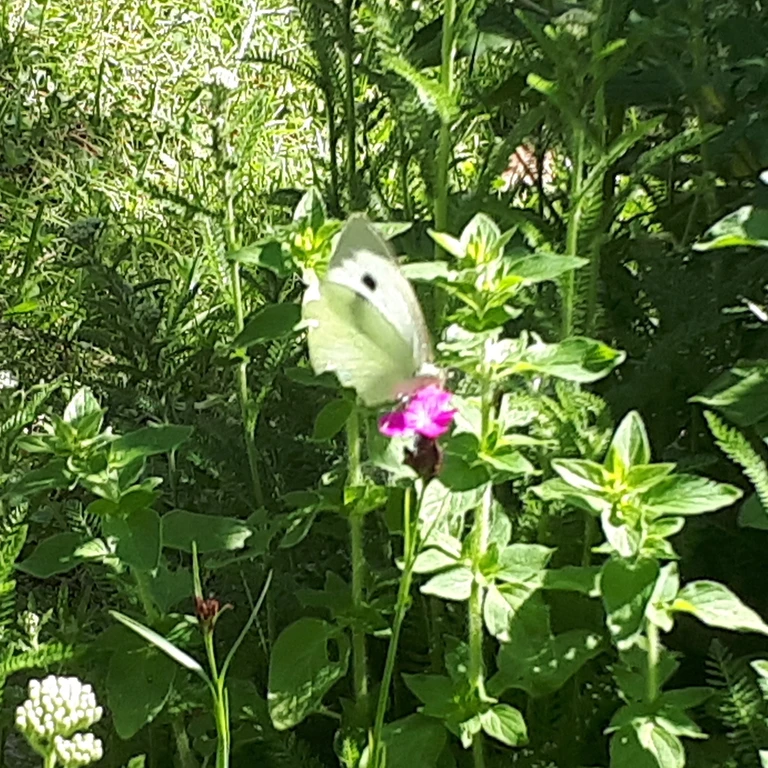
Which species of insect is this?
Pieris brassicae
